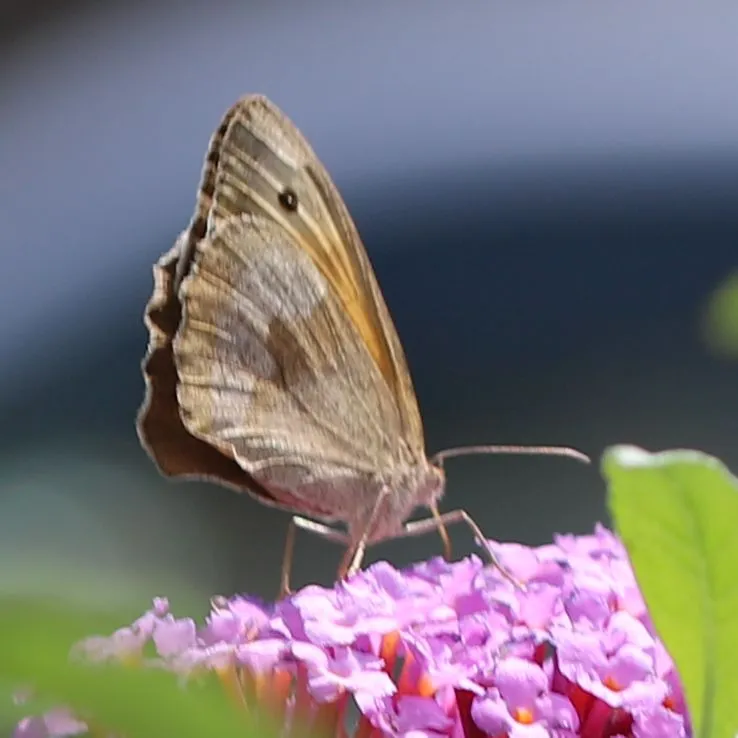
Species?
Maniola jurtina
